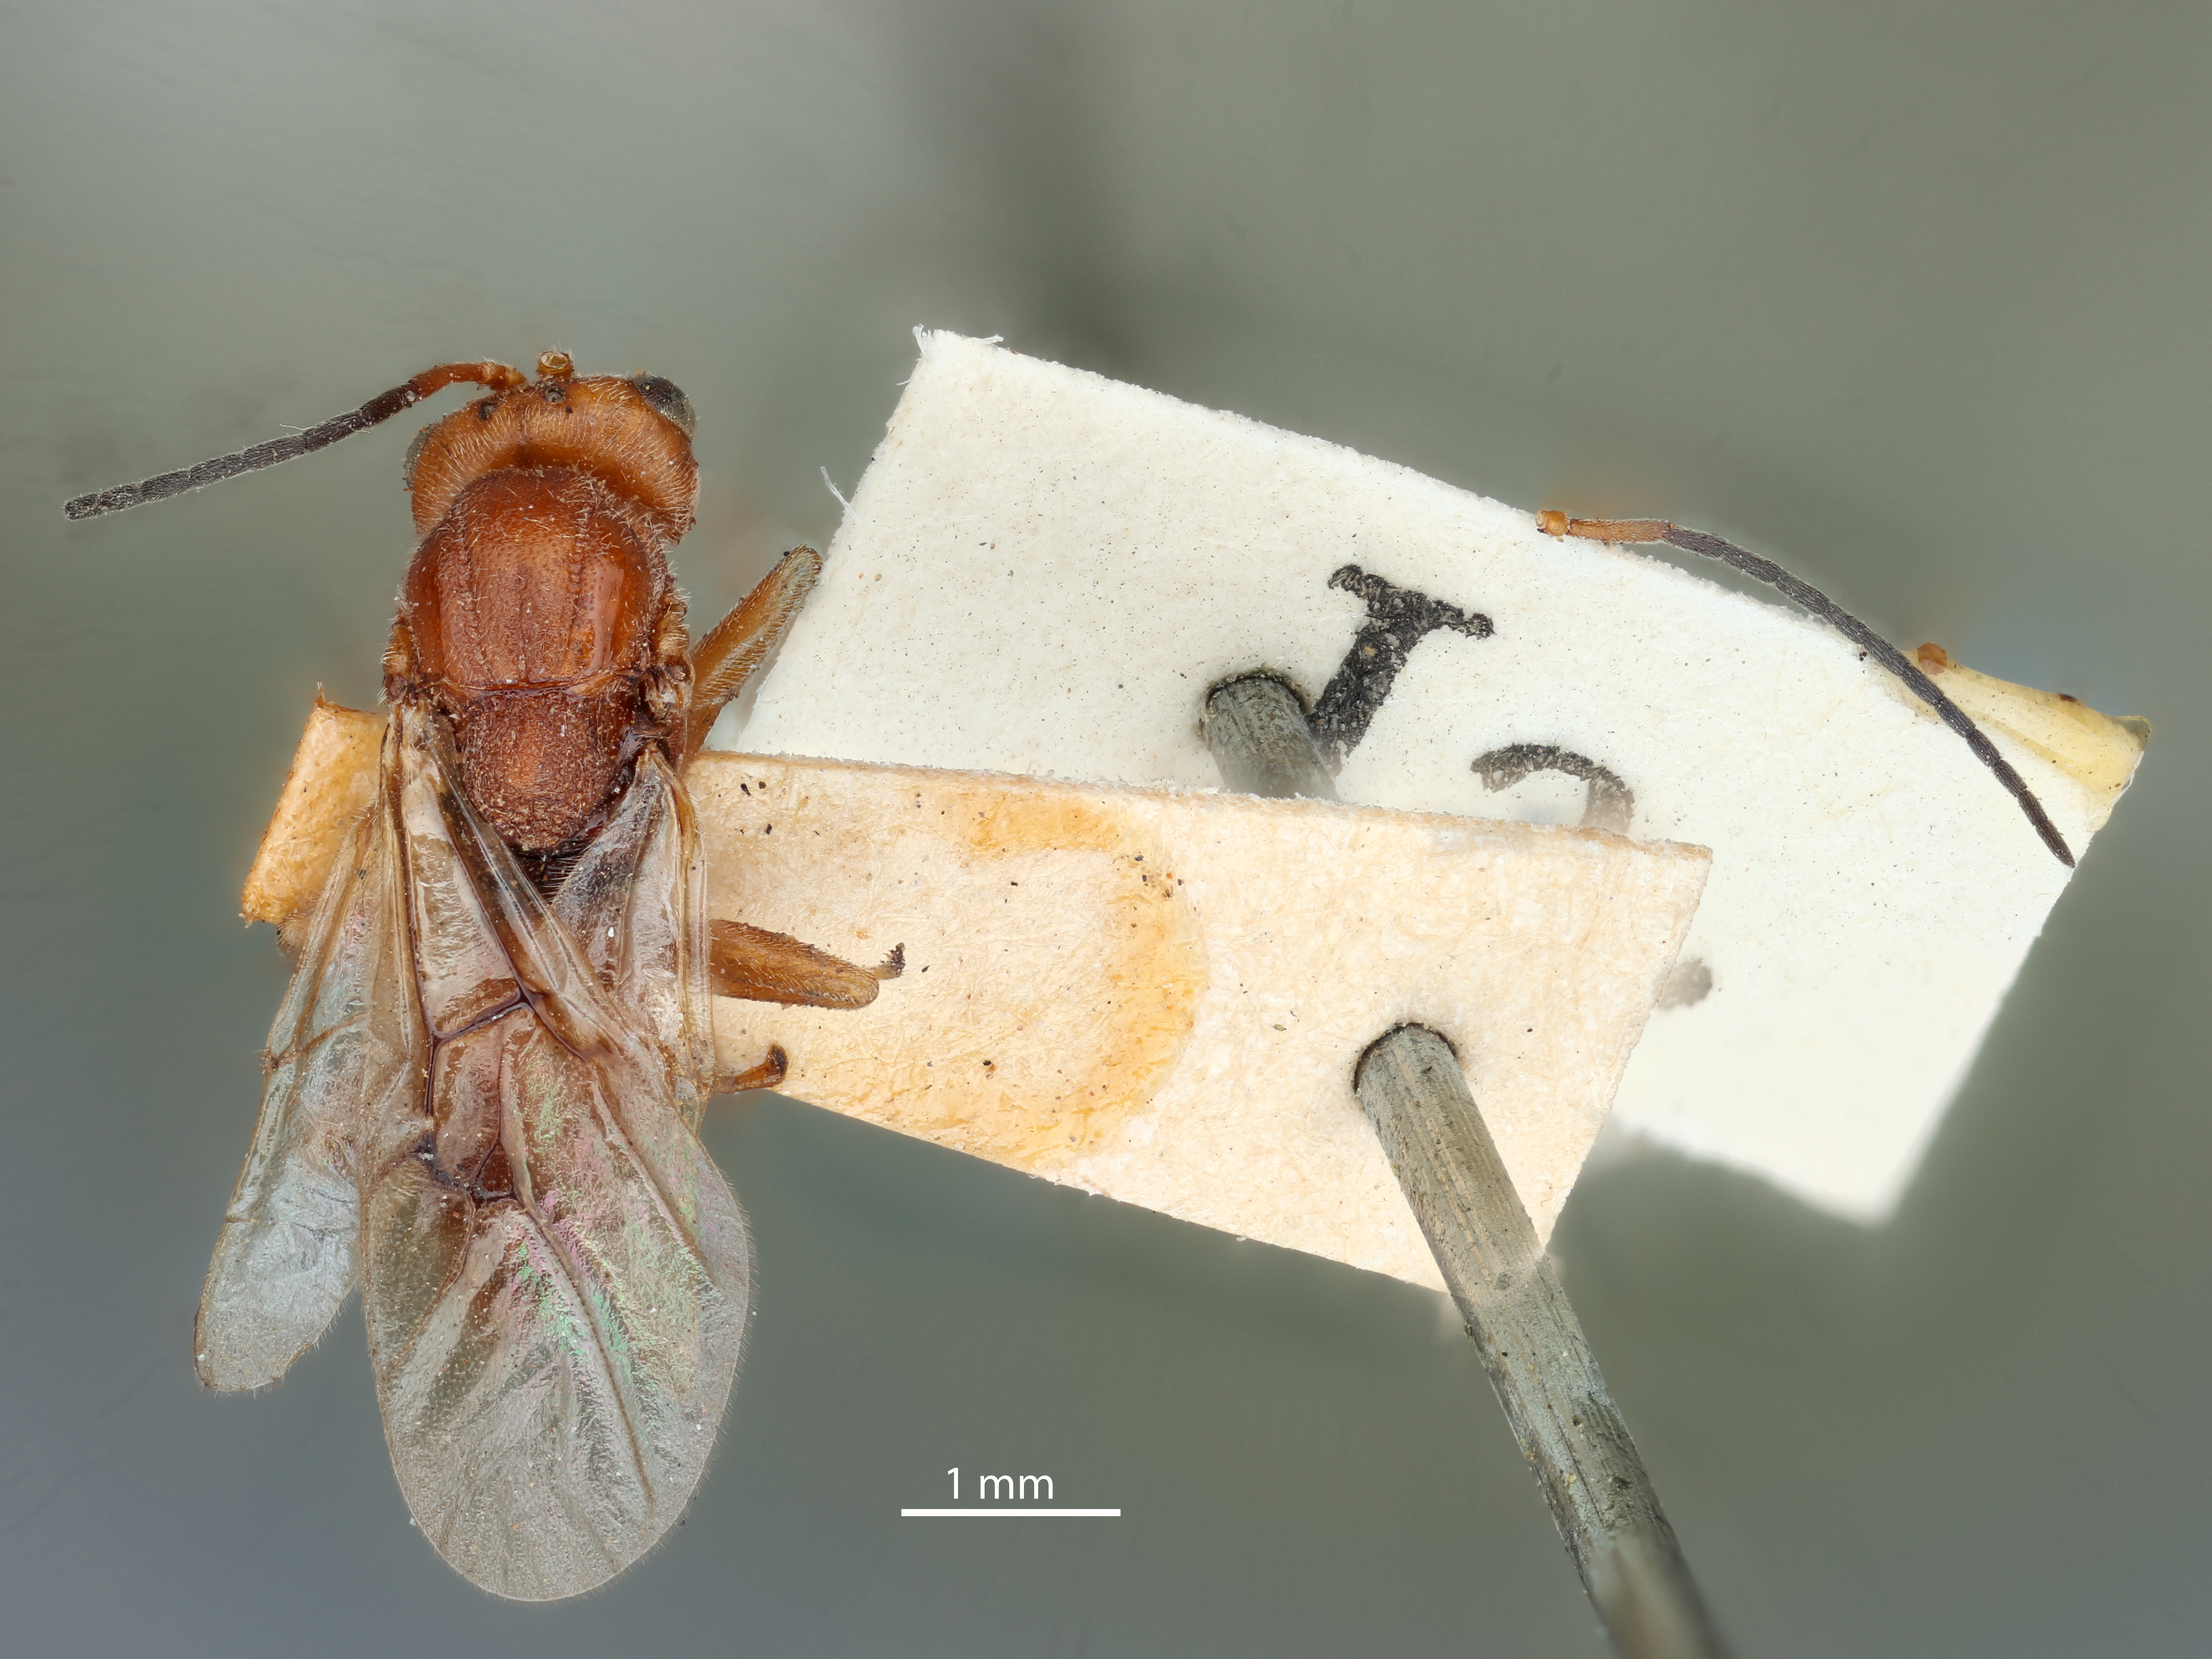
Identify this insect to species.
Rhodites multispinosa
